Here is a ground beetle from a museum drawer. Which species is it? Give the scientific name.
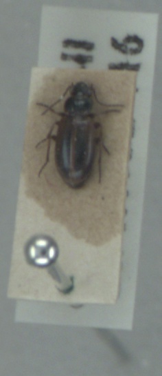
Dicheirotrichus cognatus
